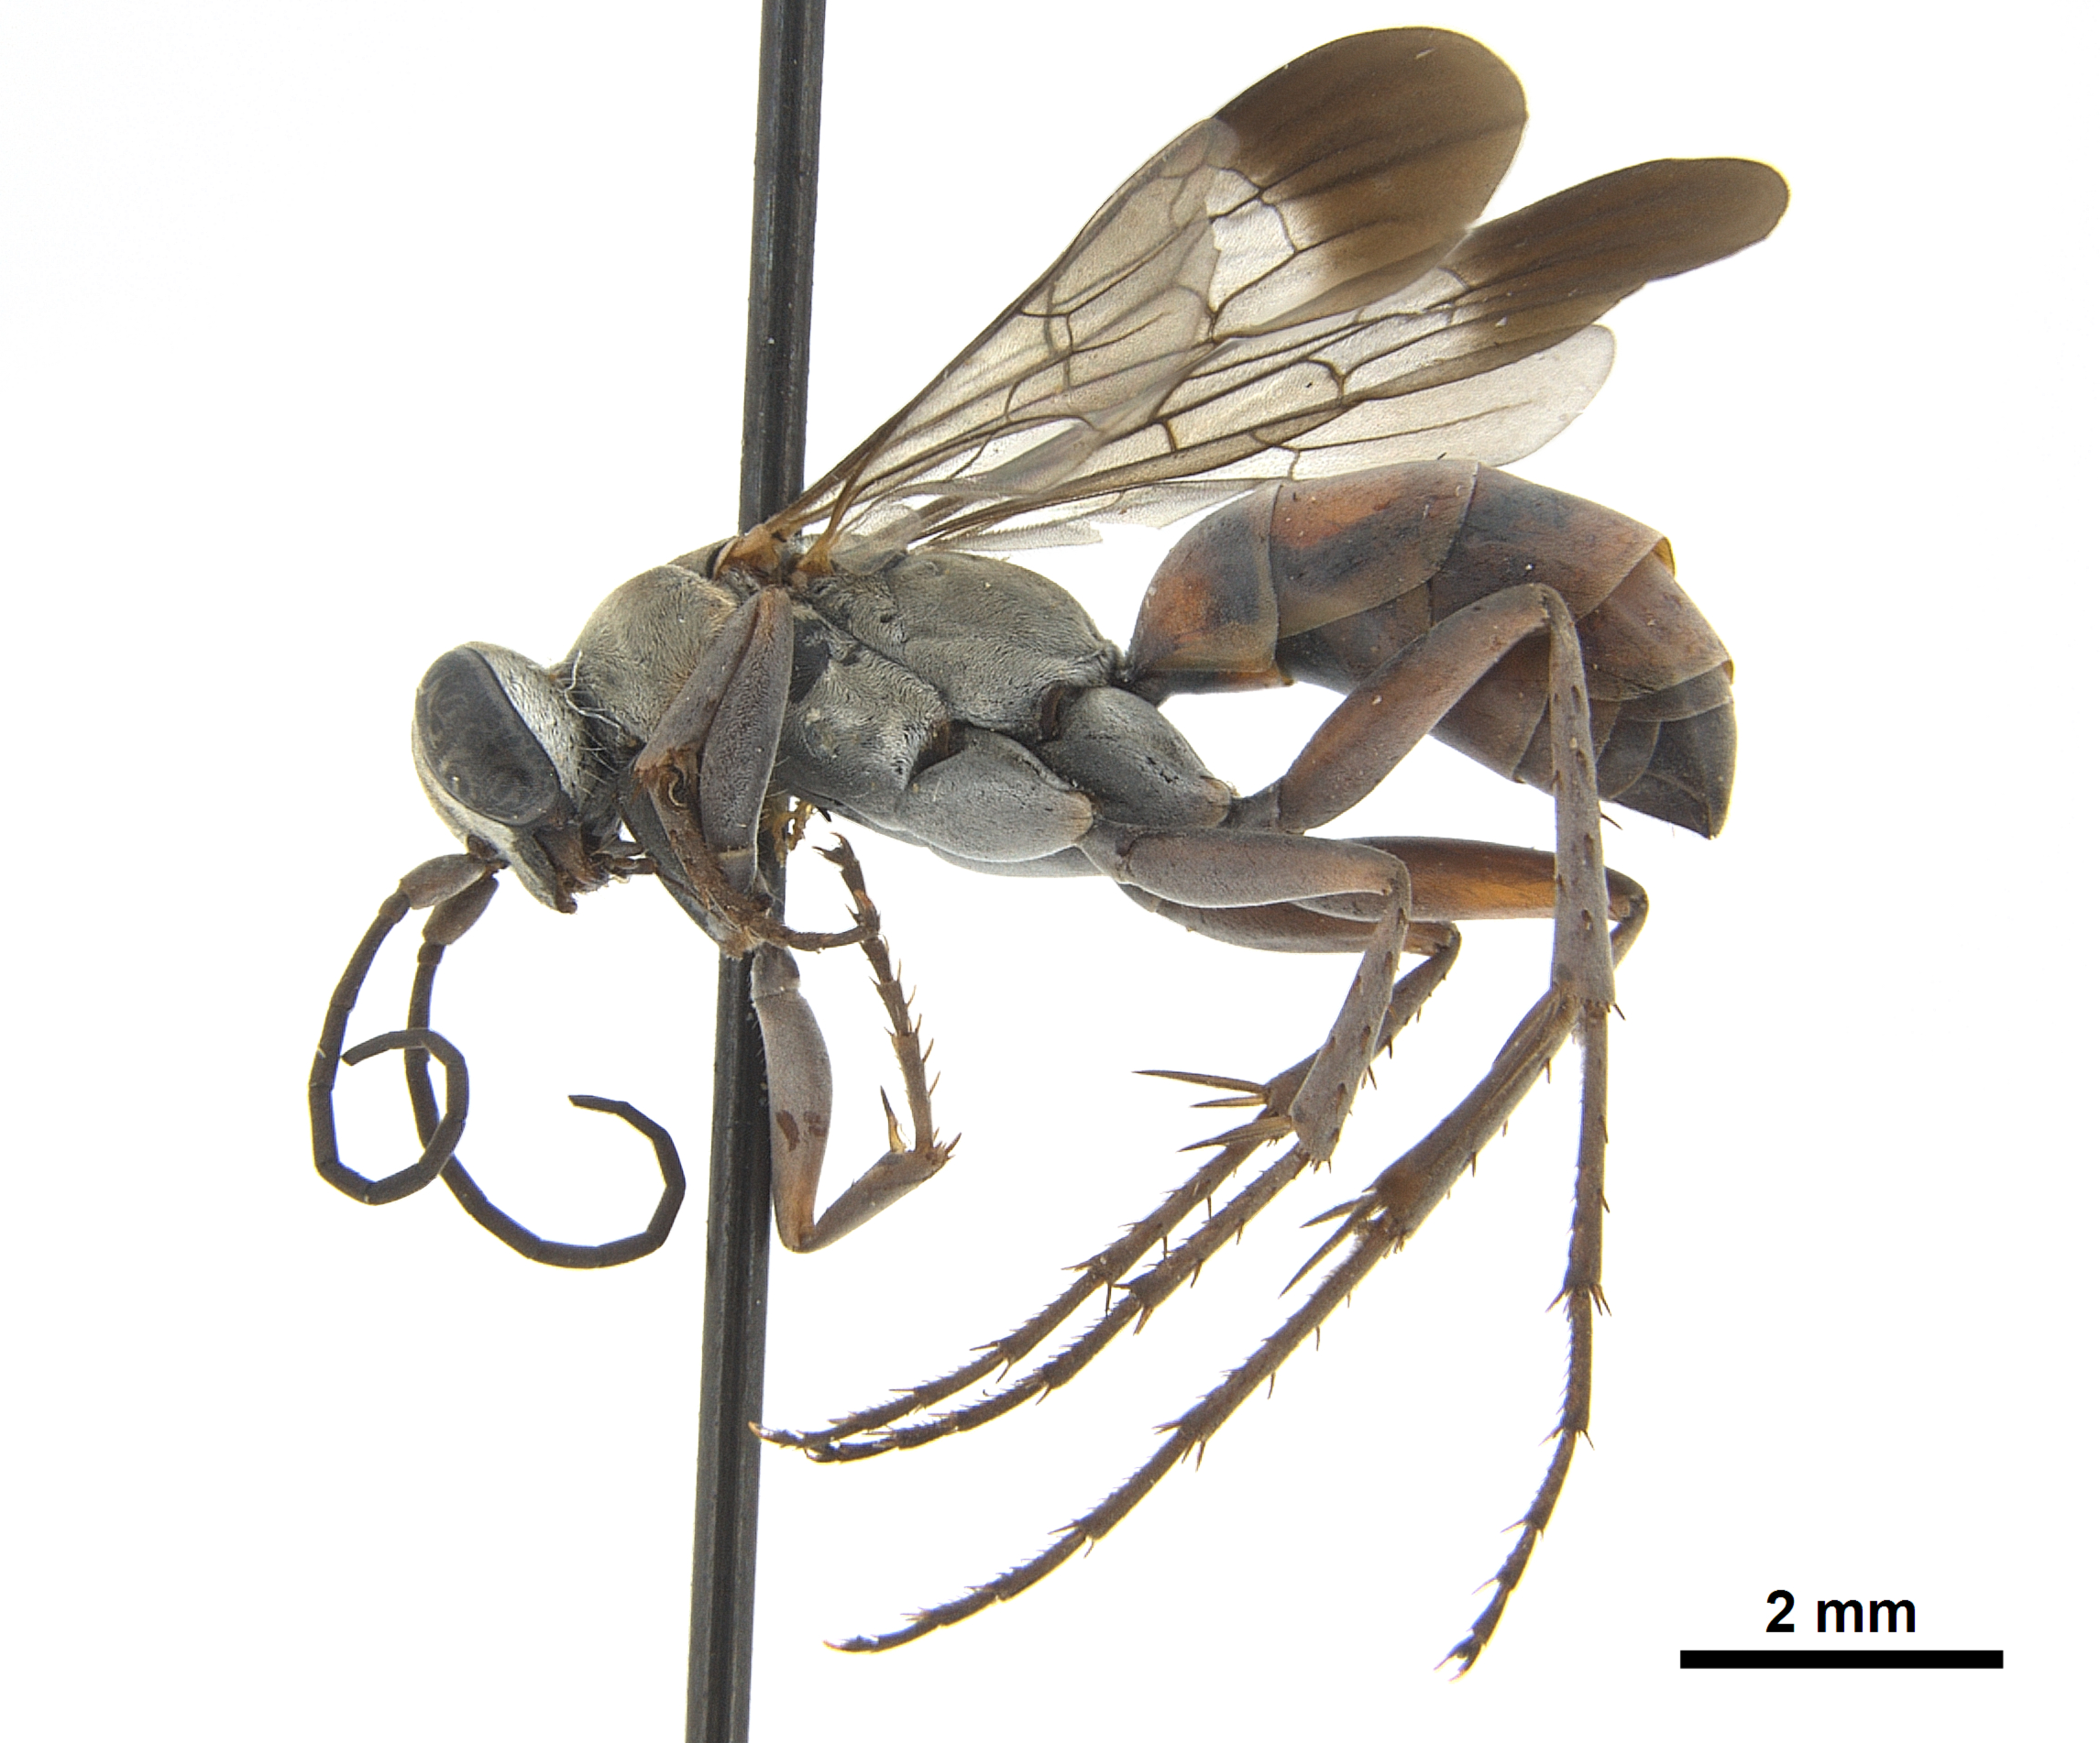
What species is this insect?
Tachyagetes deserticus
